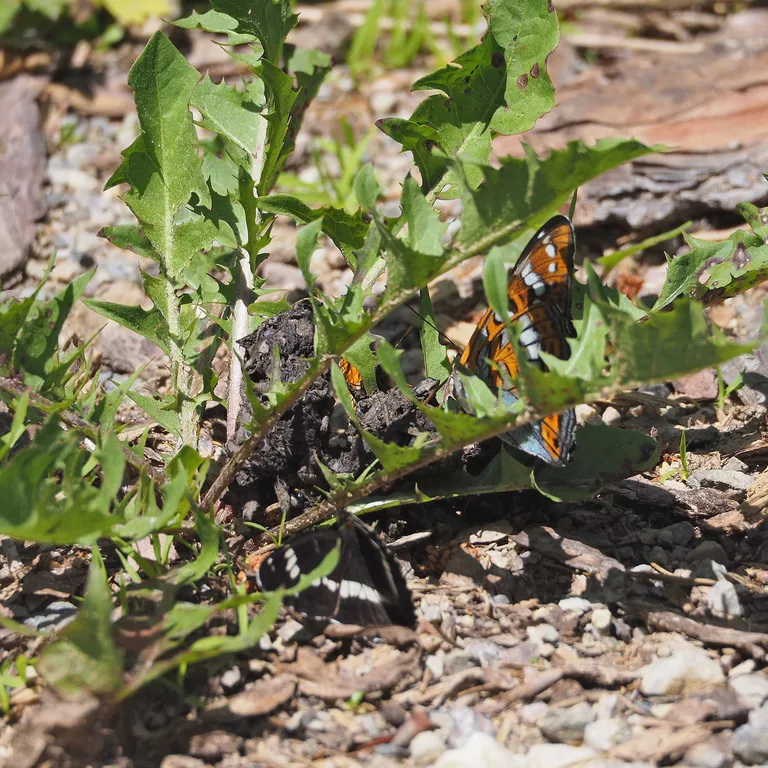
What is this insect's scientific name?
Limenitis camilla (also Ladoga camilla)
